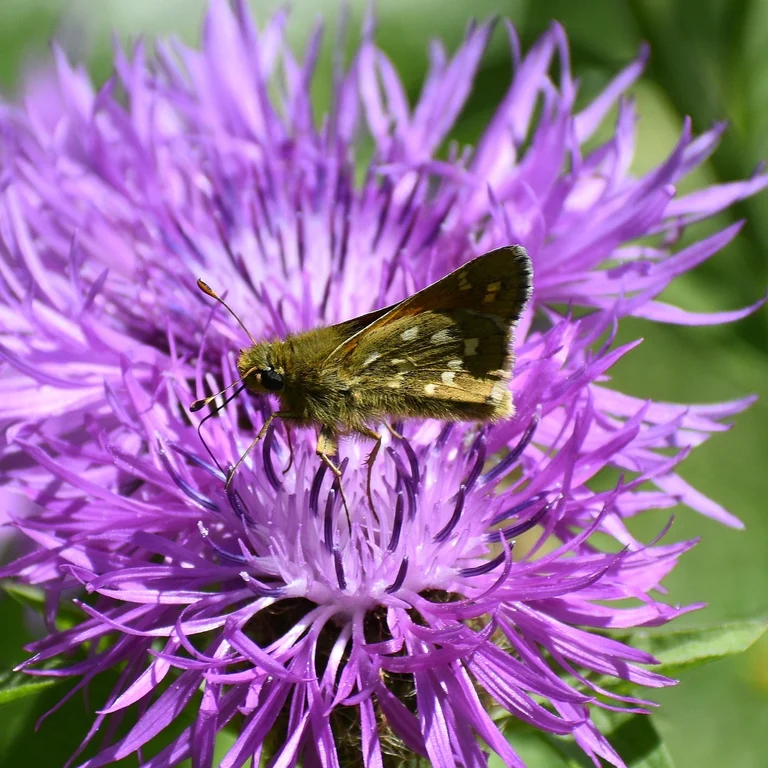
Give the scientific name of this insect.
Hesperia comma
